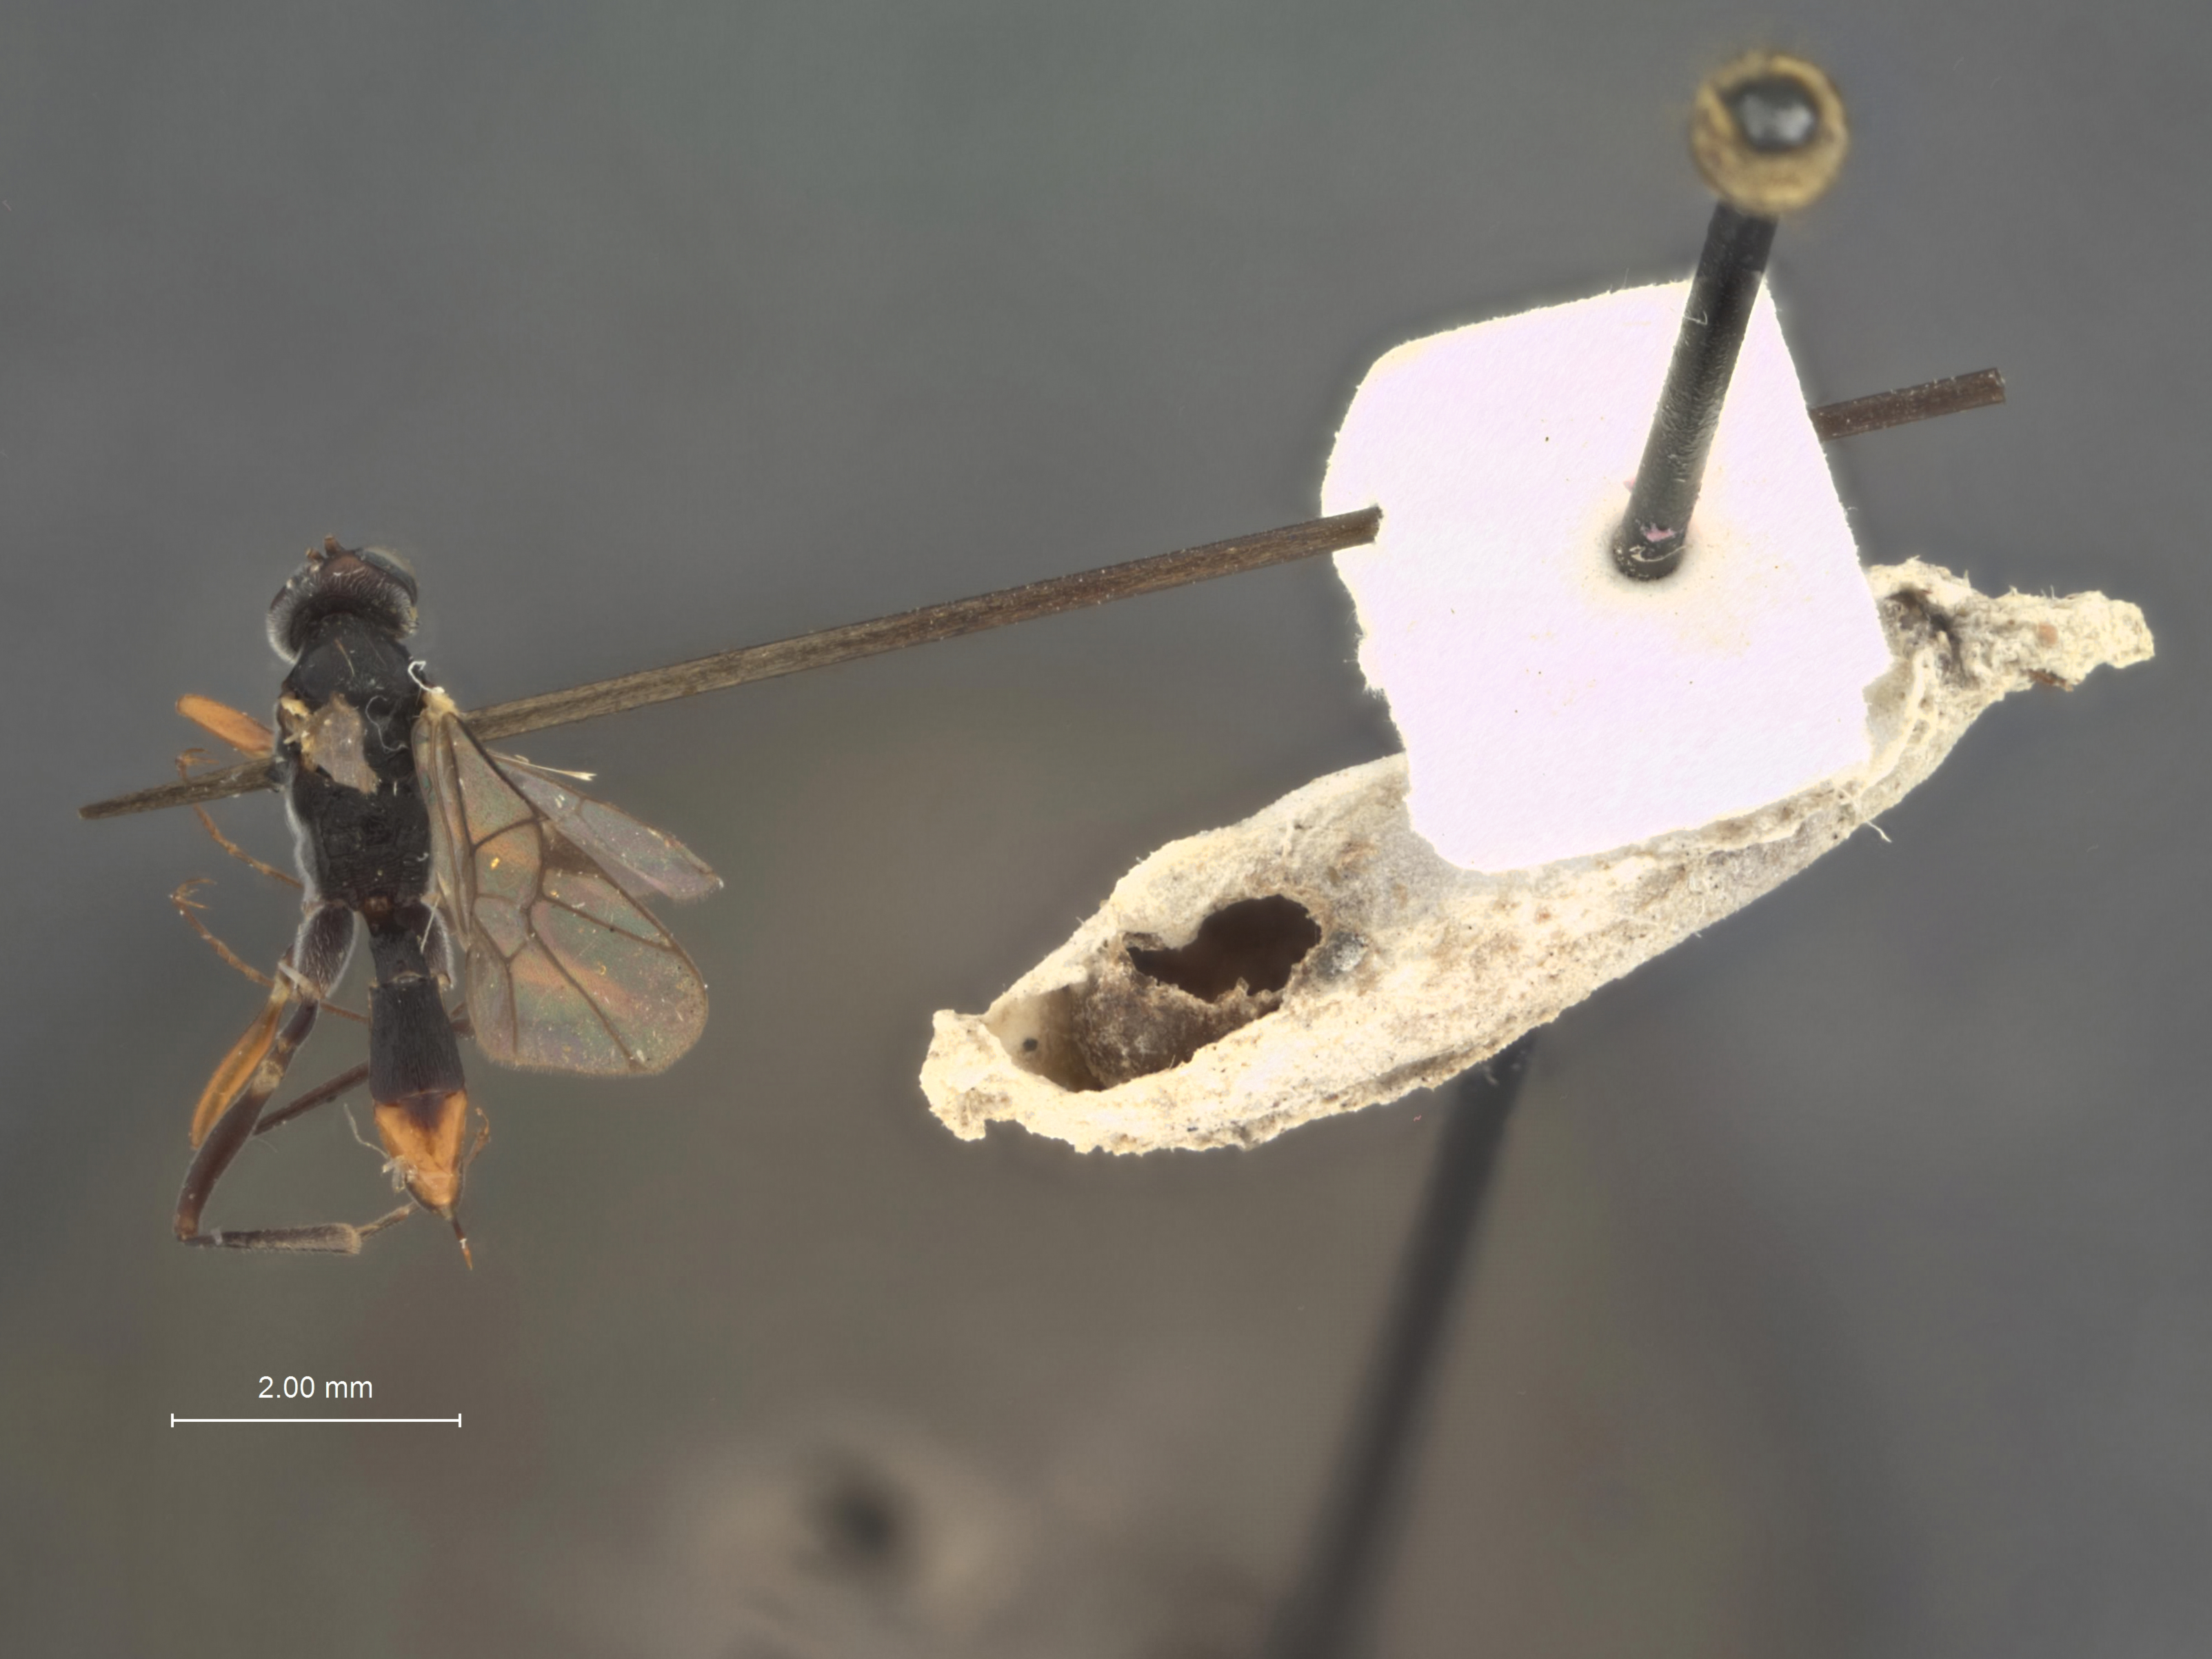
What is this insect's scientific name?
Tanychela pilosa
